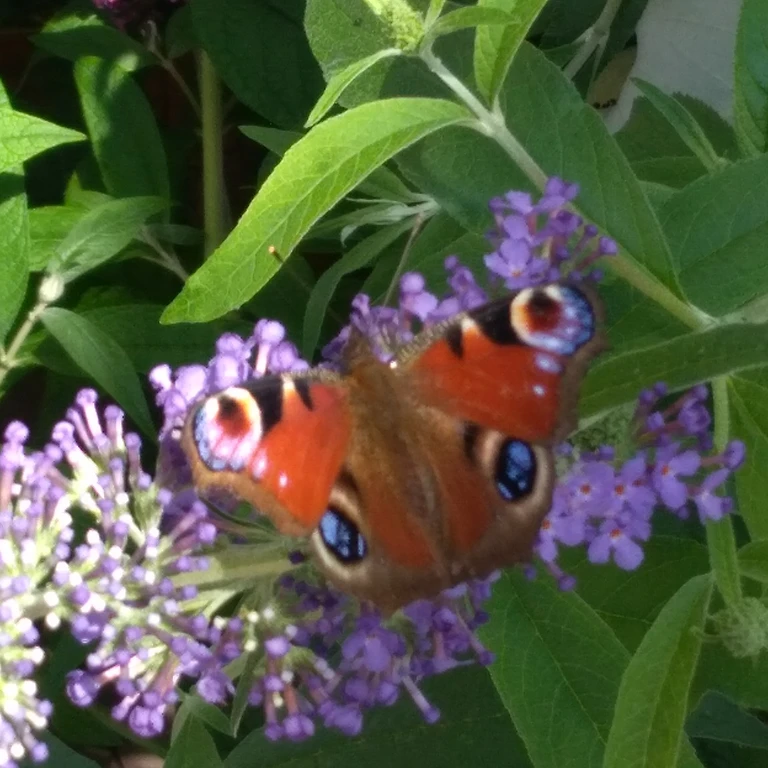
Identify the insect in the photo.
Aglais io
